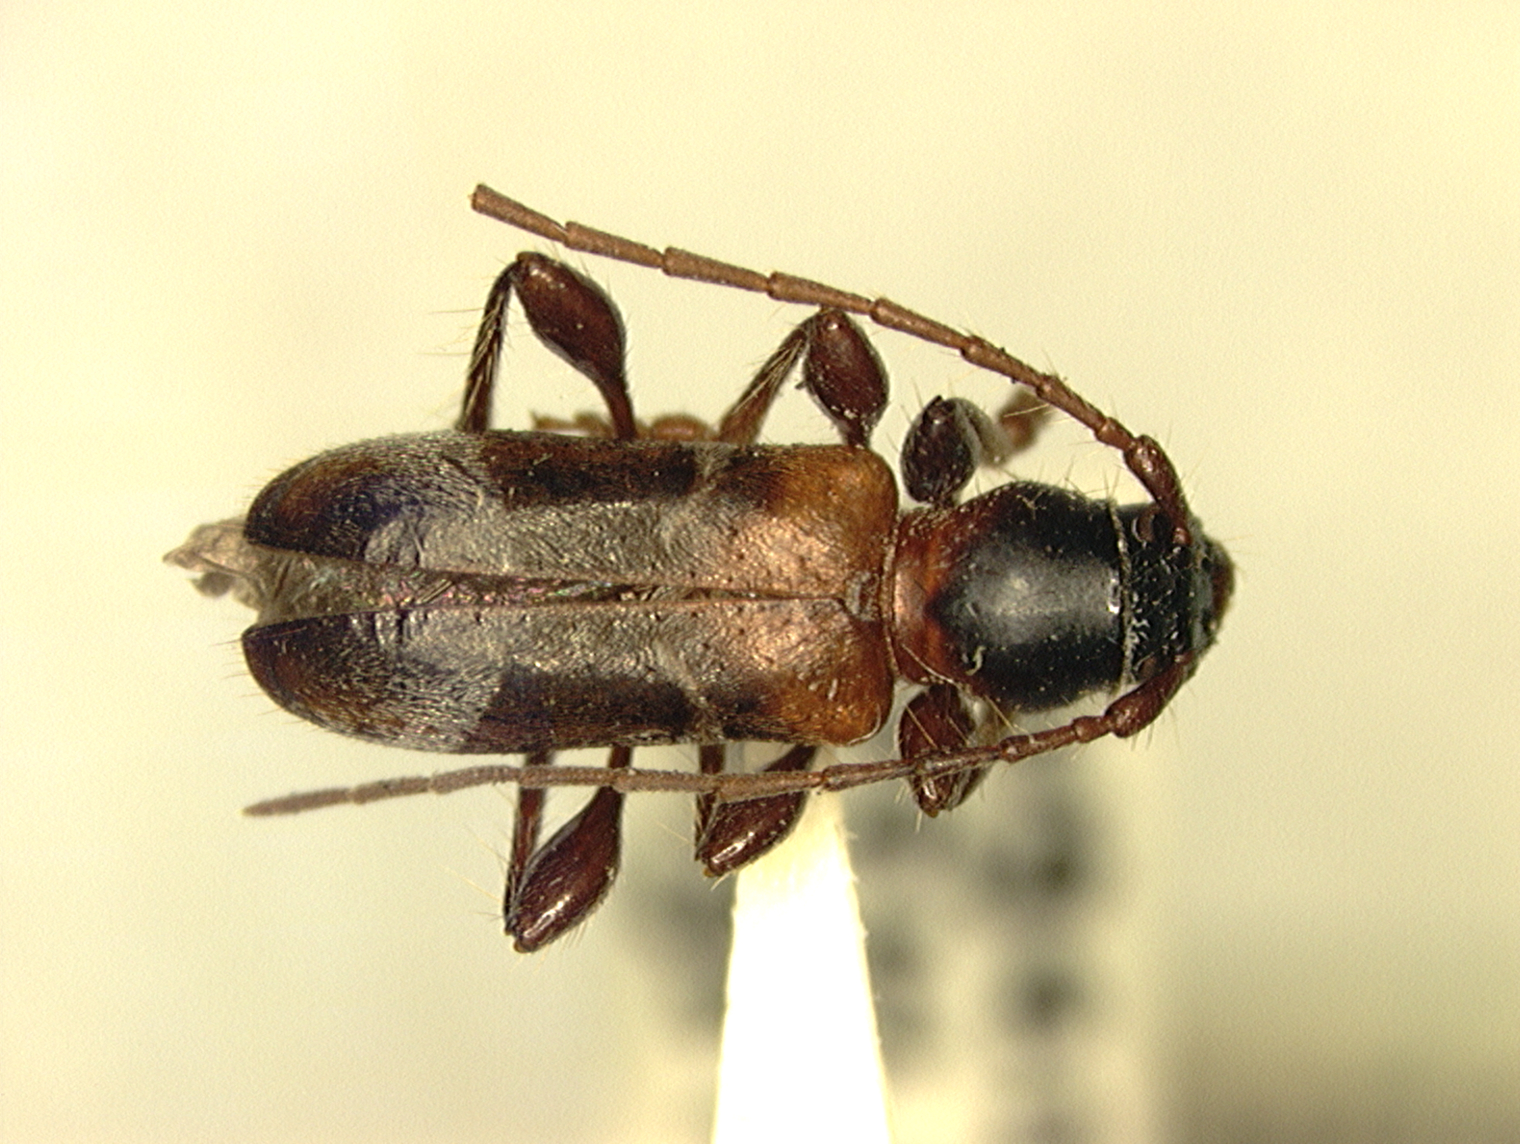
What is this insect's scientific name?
Phymatodes malkini (also Eumichthus oedipus)
